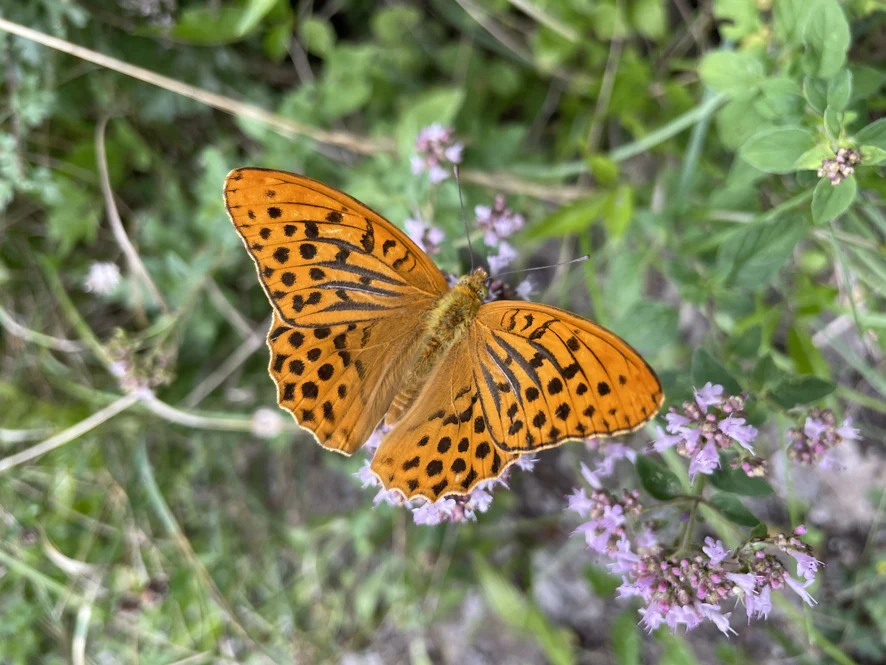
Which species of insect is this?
Argynnis paphia
